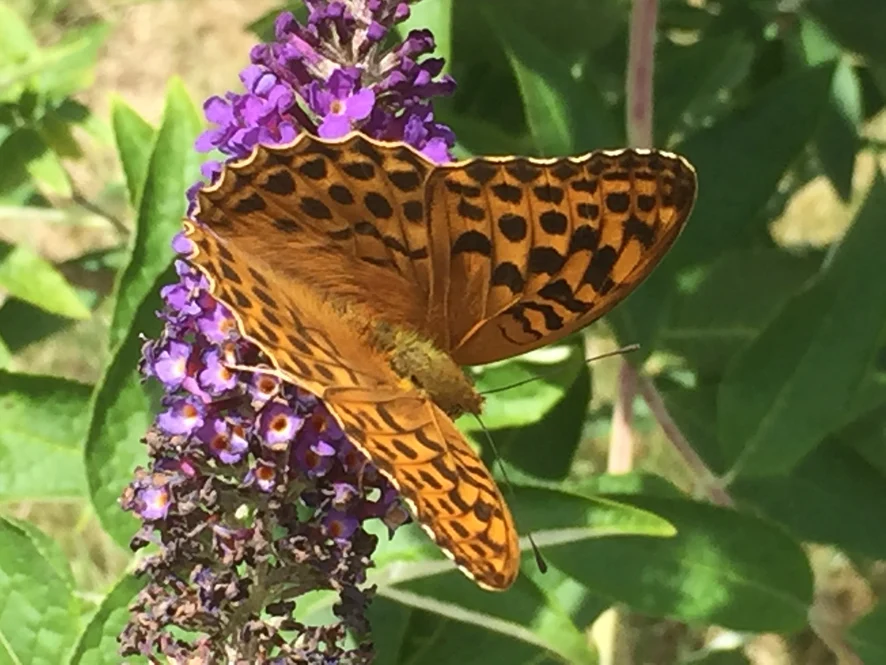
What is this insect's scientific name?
Argynnis paphia
